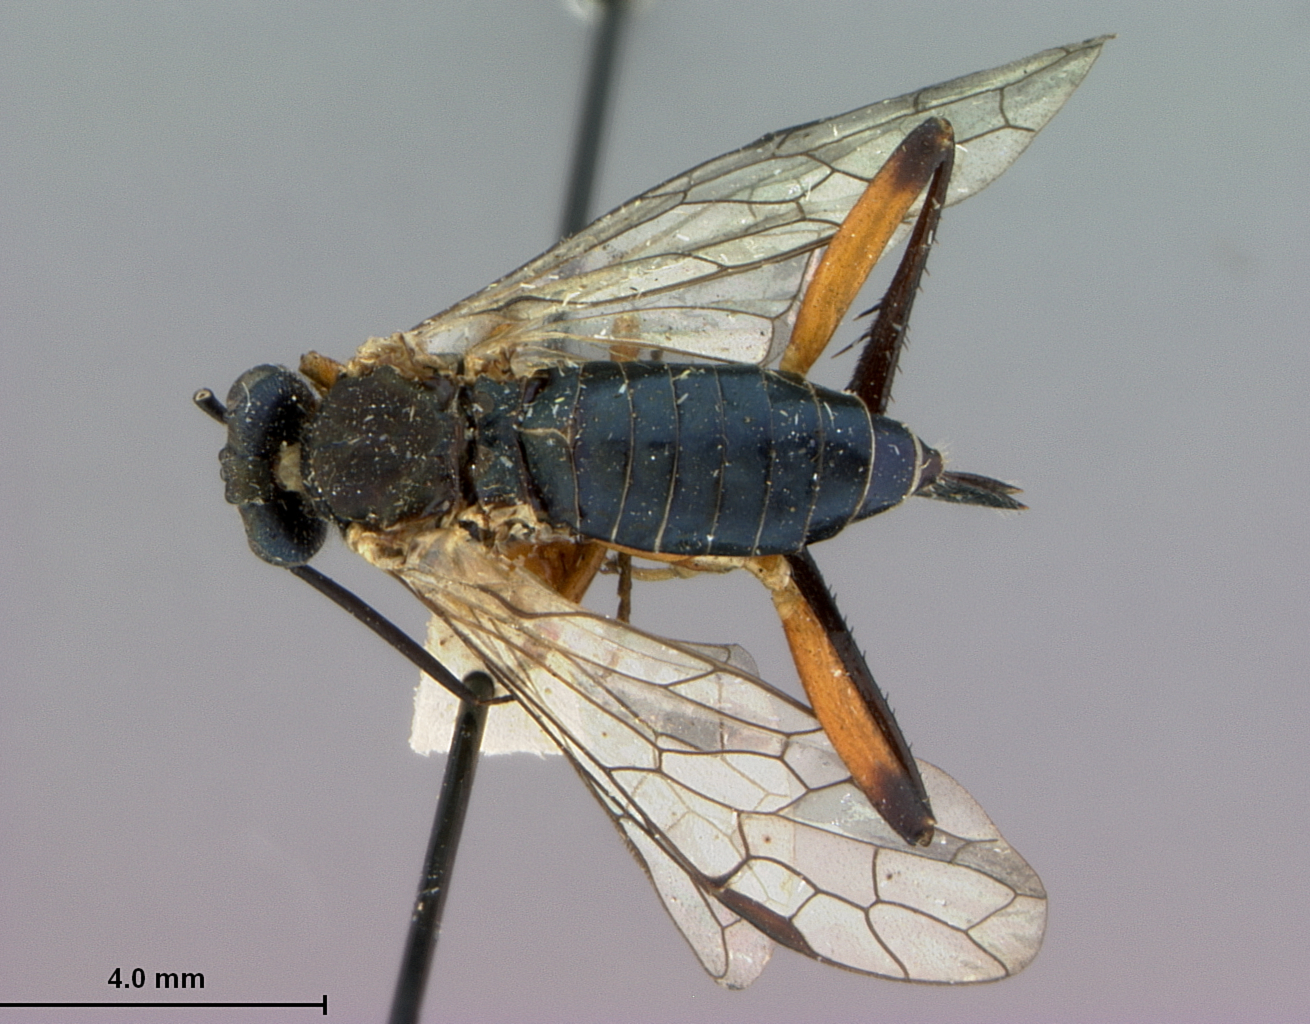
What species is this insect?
Odontophyes bicoloripes
